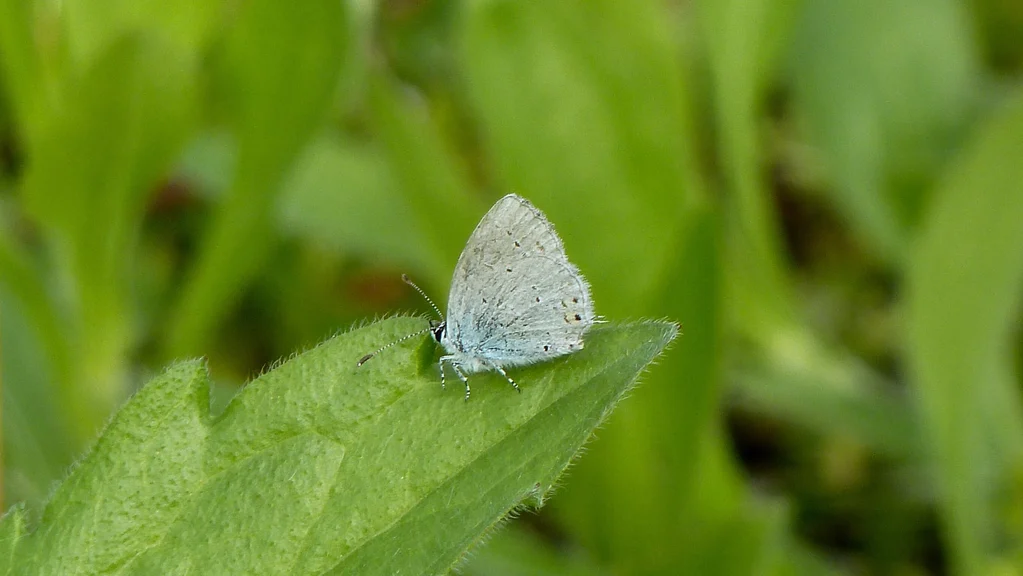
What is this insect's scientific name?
Cupido argiades (also Elkalyce argiades)
